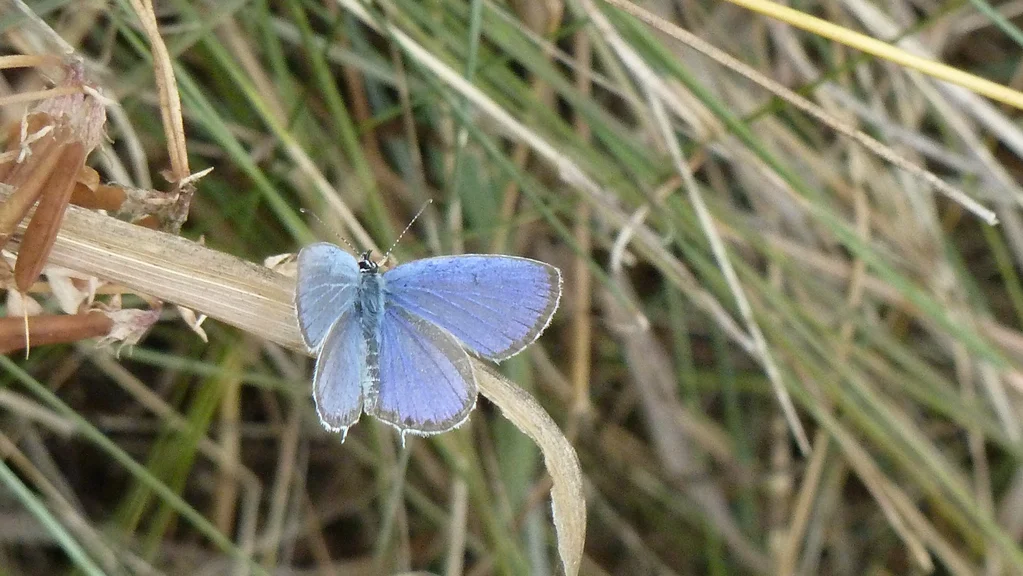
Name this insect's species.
Cupido argiades (also Elkalyce argiades)
